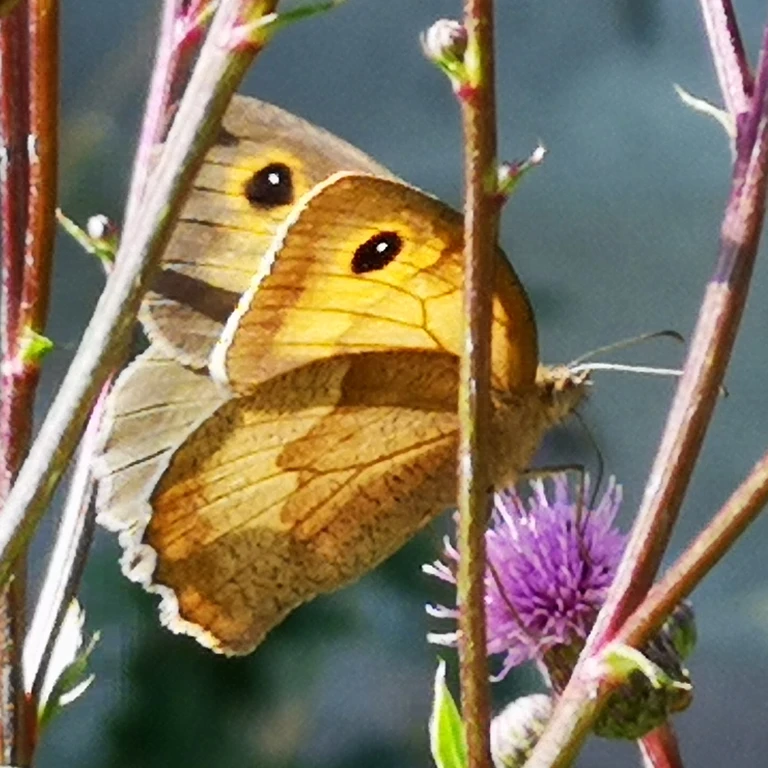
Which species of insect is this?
Maniola jurtina
